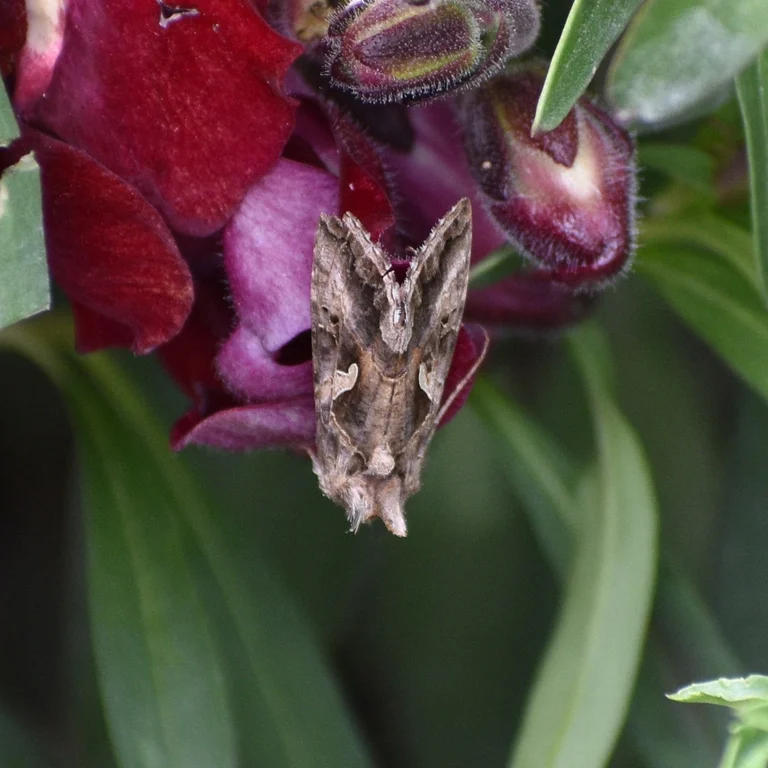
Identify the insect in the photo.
Autographa gamma
